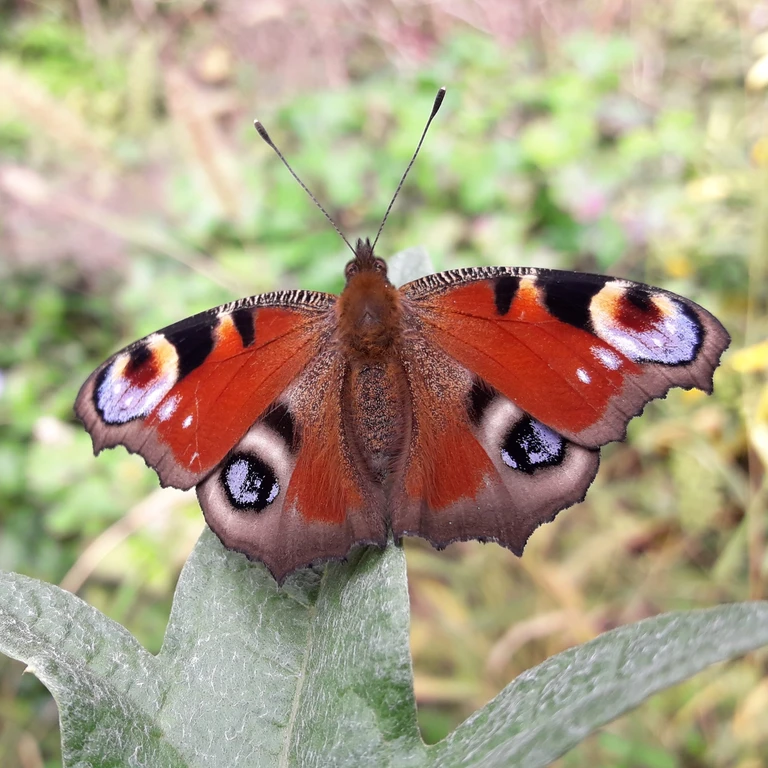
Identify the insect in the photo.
Aglais io
